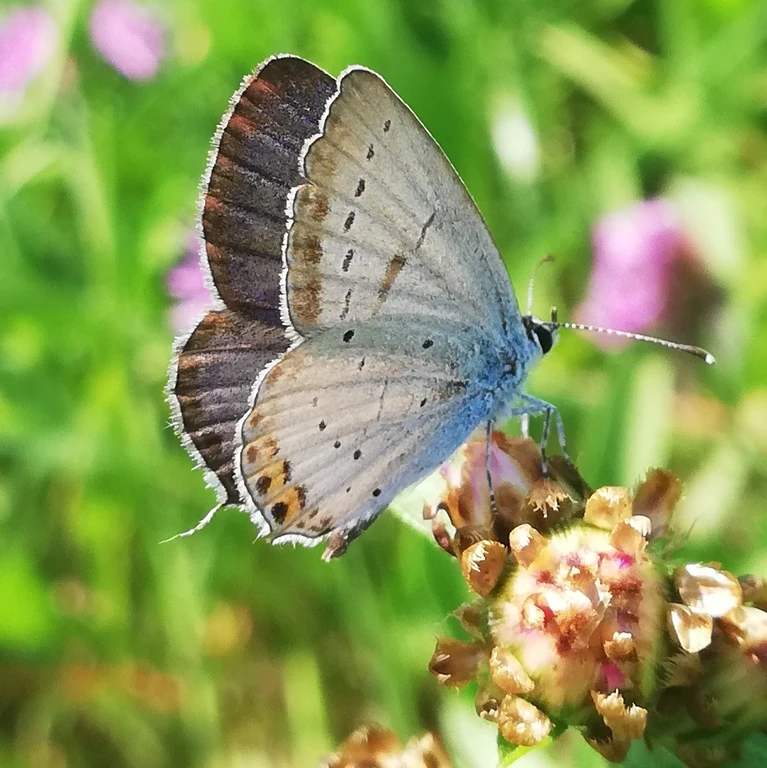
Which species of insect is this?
Cupido argiades (also Elkalyce argiades)
